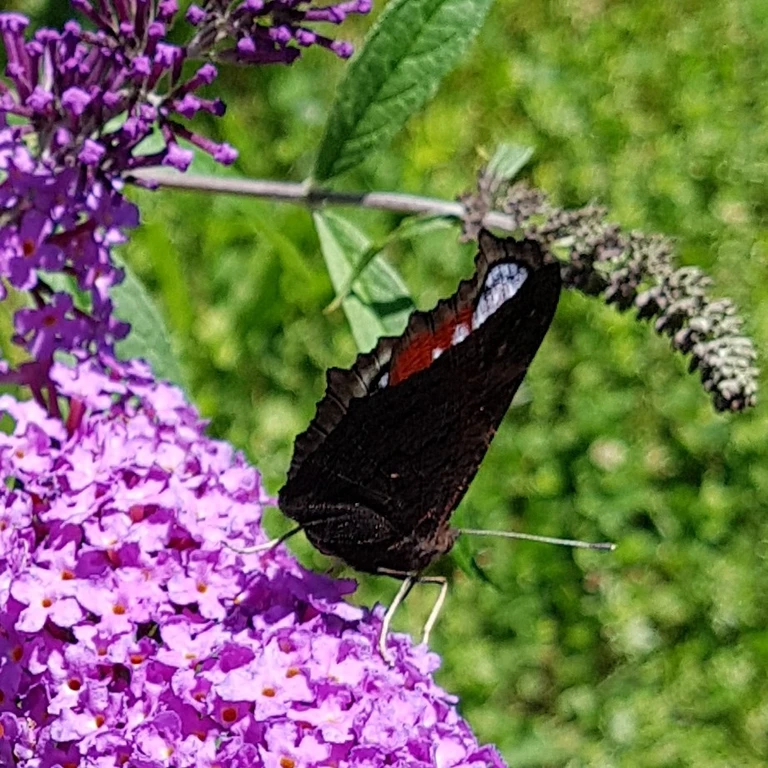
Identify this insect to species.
Aglais io
